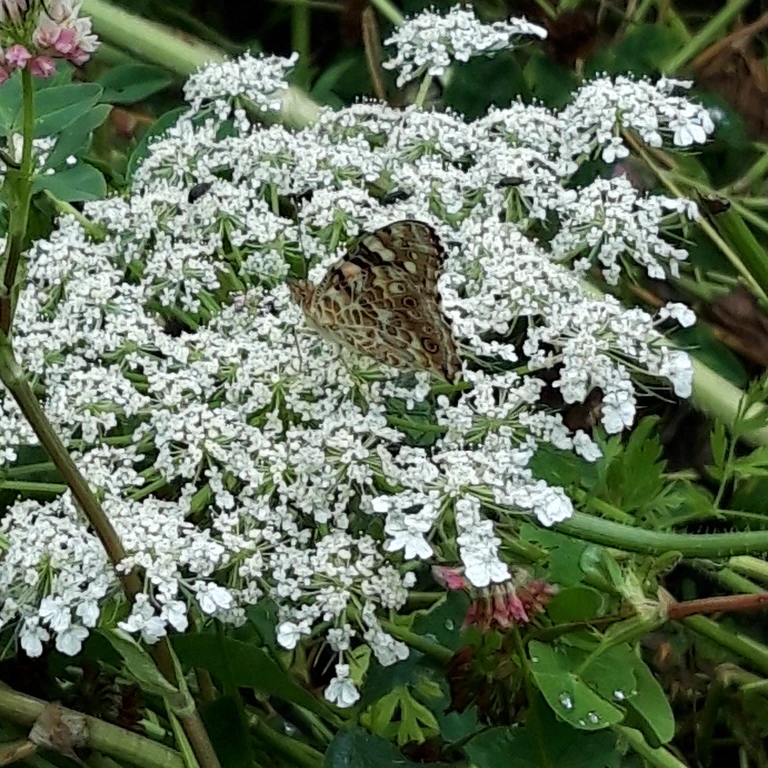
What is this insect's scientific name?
Vanessa cardui
